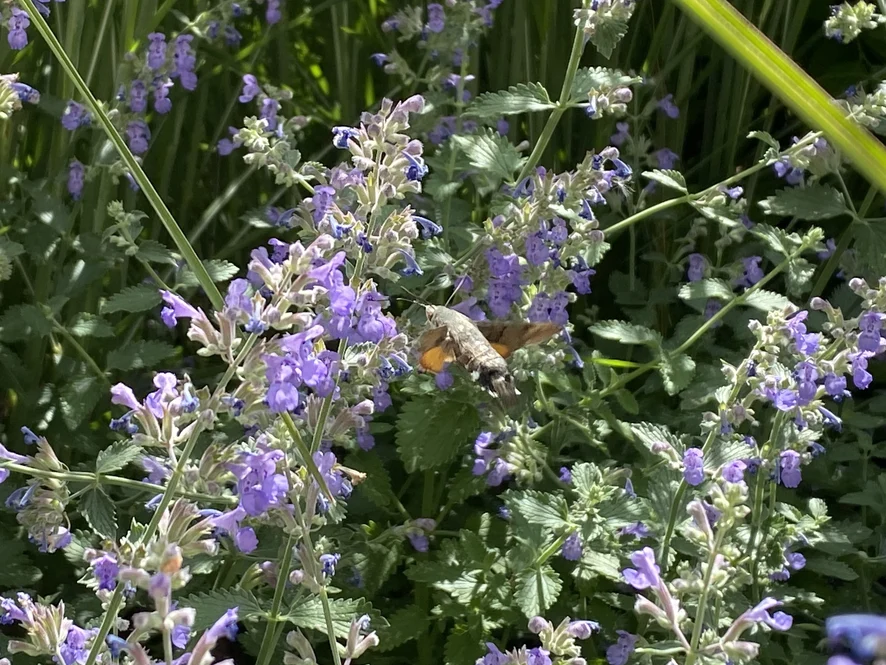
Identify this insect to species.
Macroglossum stellatarum
